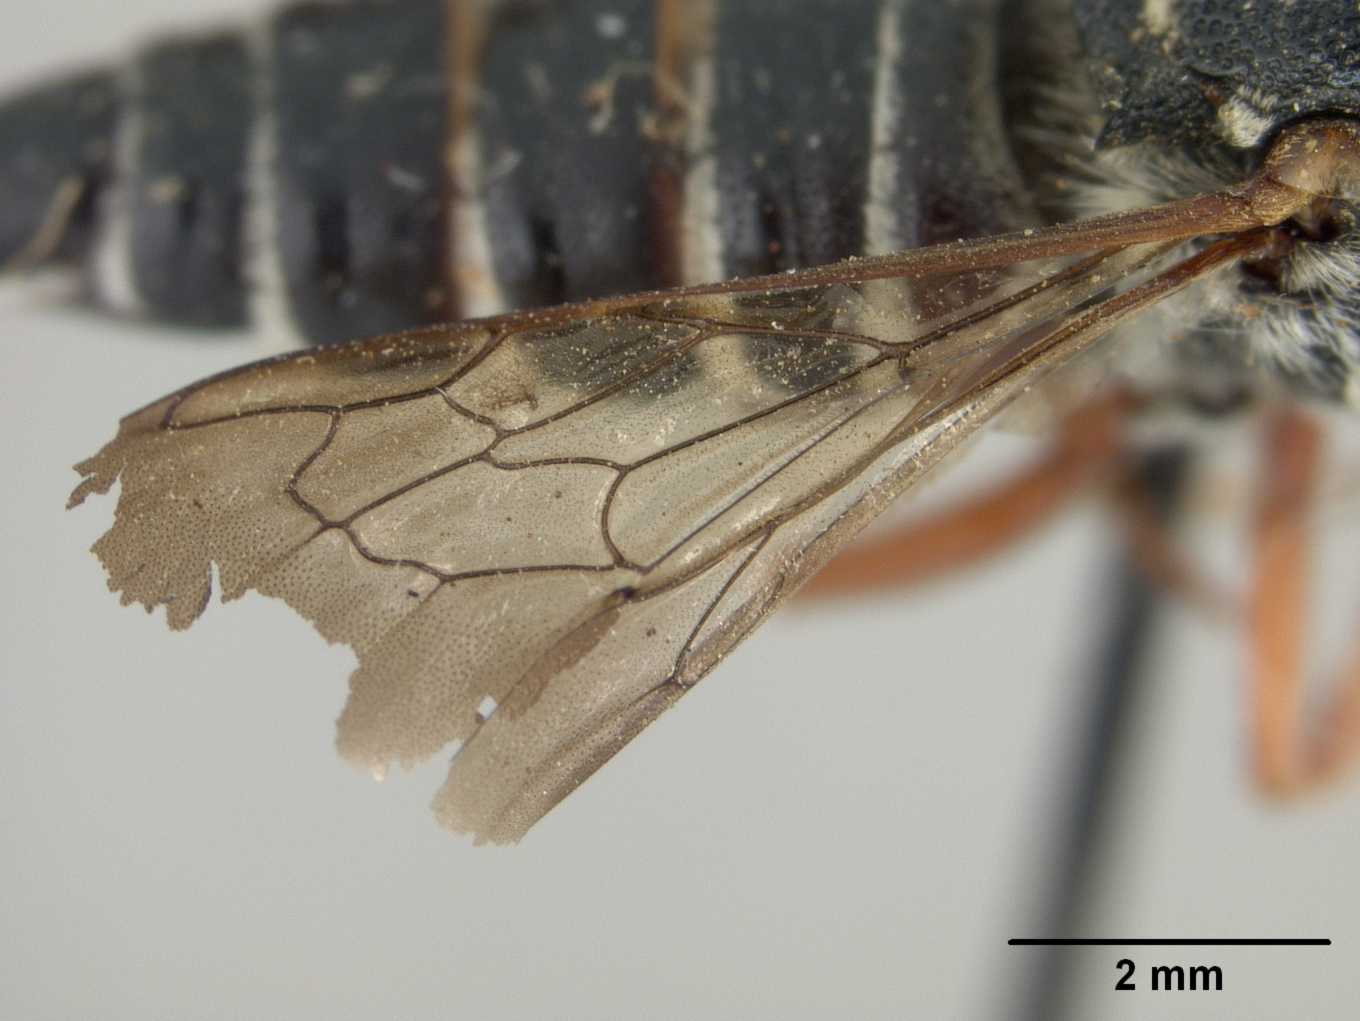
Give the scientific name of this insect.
Coelioxys asteris
